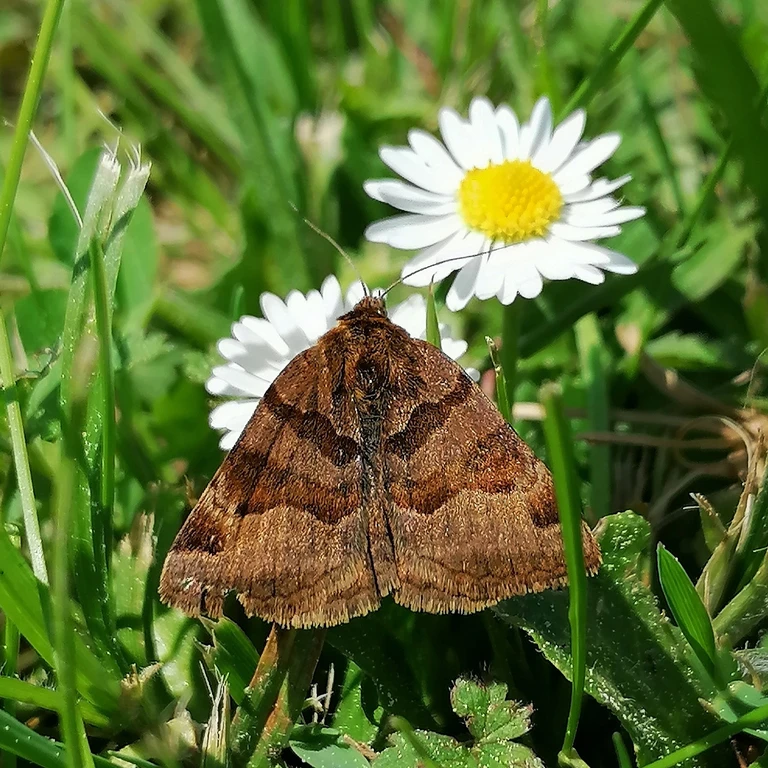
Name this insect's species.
Euclidia glyphica
